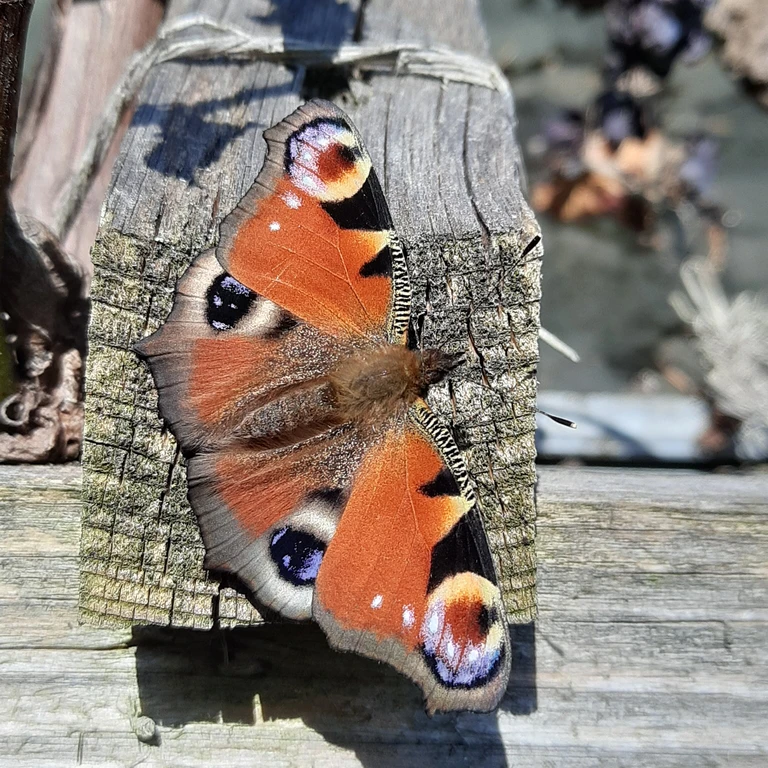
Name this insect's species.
Aglais io
